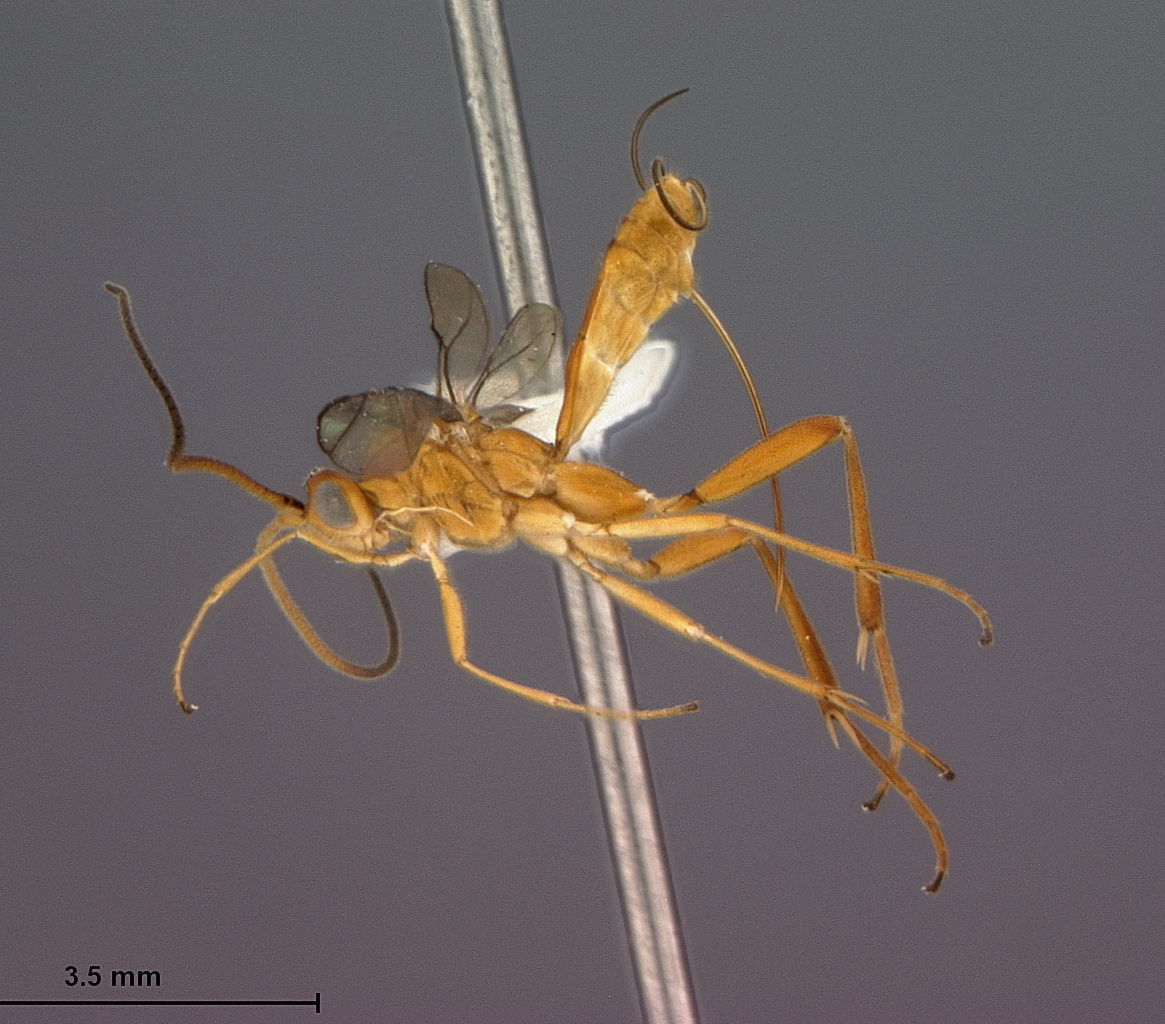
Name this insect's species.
Stantonia mazatlanensis
